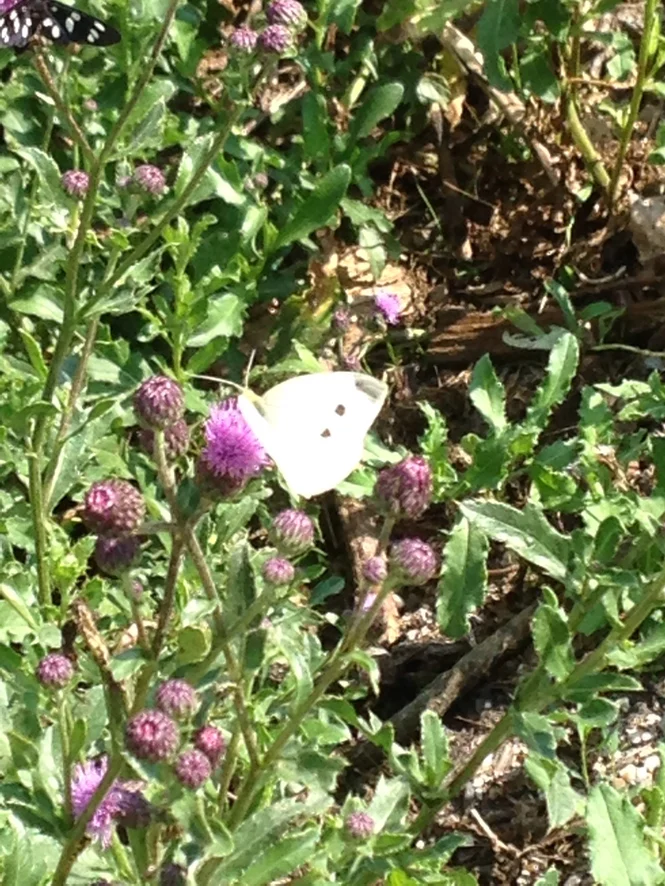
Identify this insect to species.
Pieris rapae
